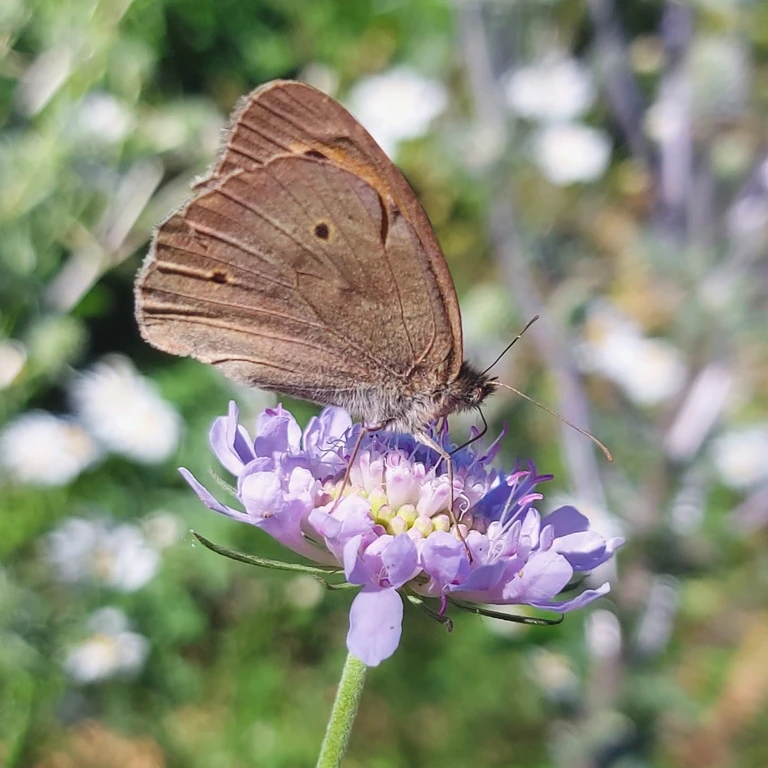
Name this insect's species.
Maniola jurtina
